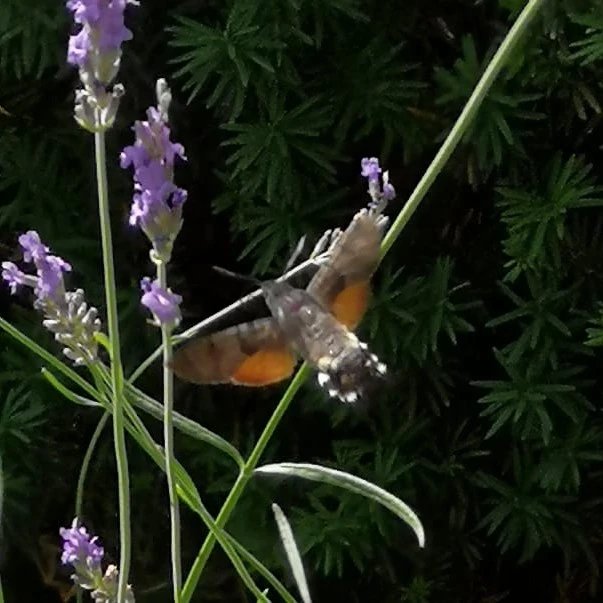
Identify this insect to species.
Macroglossum stellatarum
